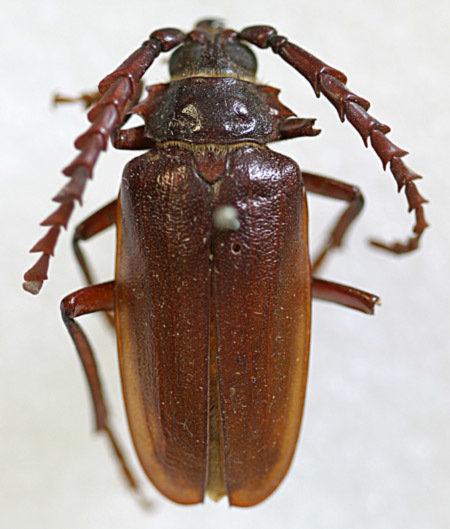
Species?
Prionus ineptus (also Prionus californicus)
